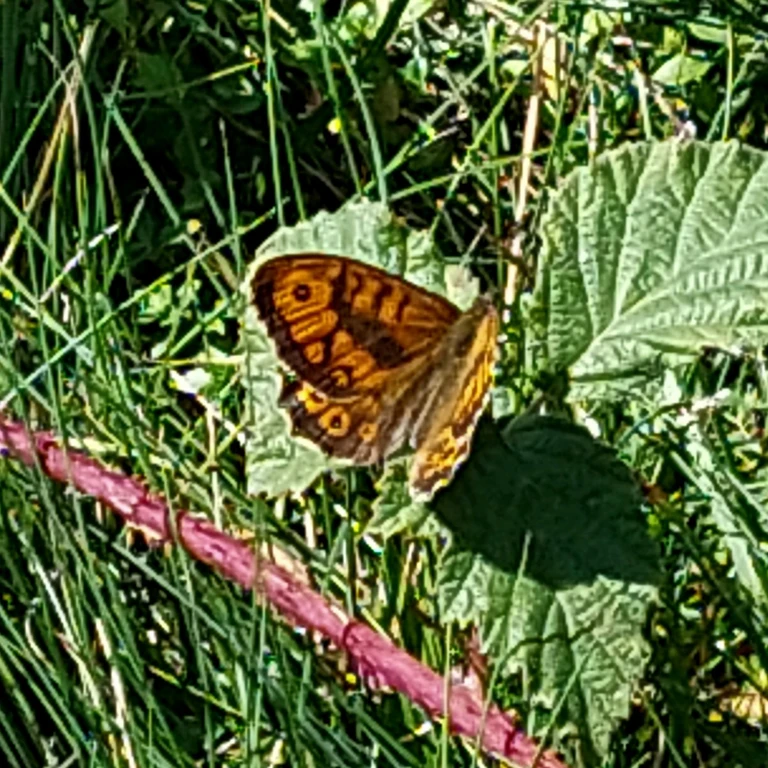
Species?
Lasiommata megera (also Pararge megera)
